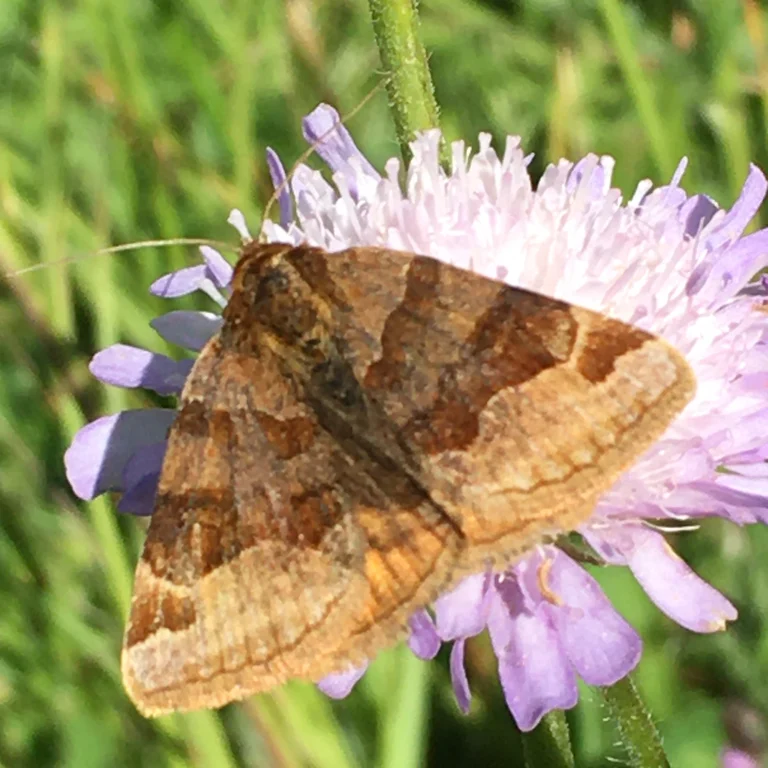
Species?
Euclidia glyphica
